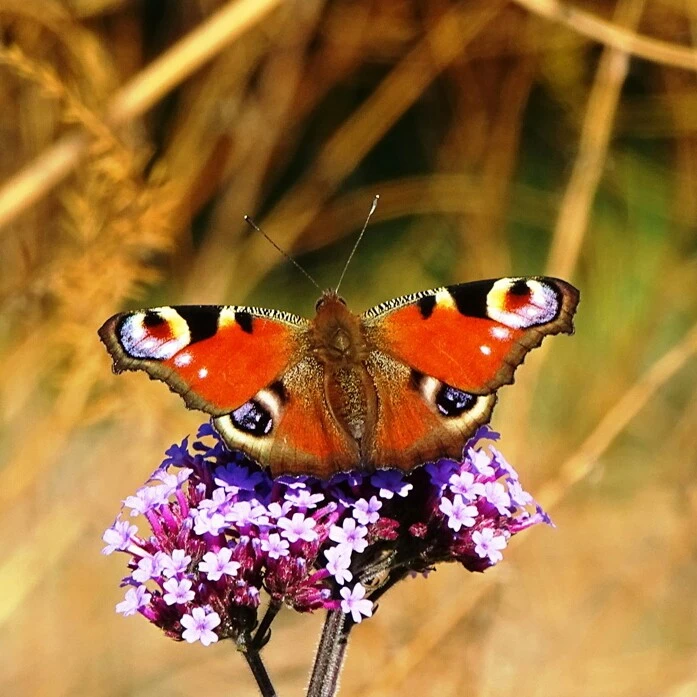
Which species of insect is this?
Aglais io
